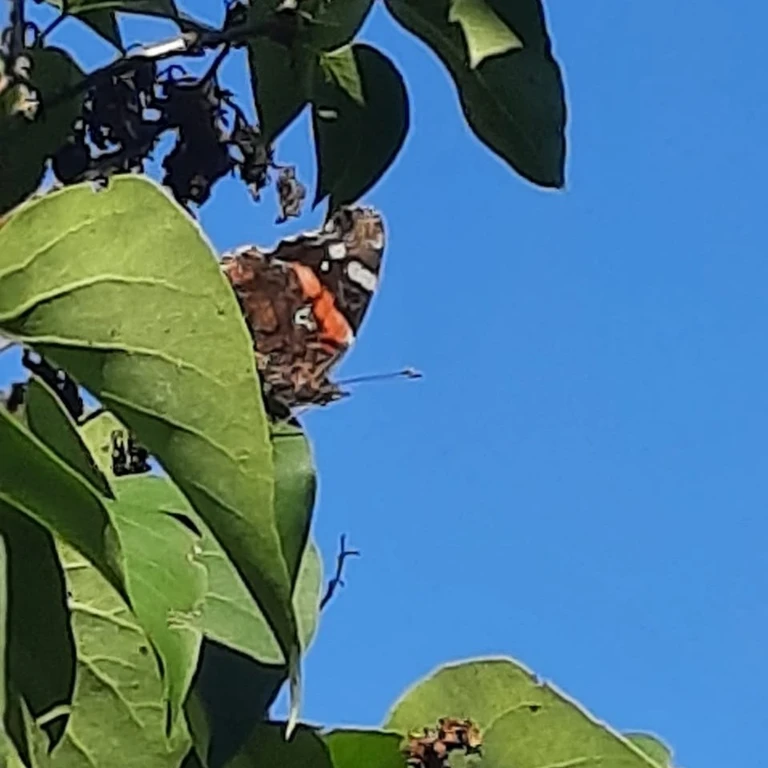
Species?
Vanessa atalanta
